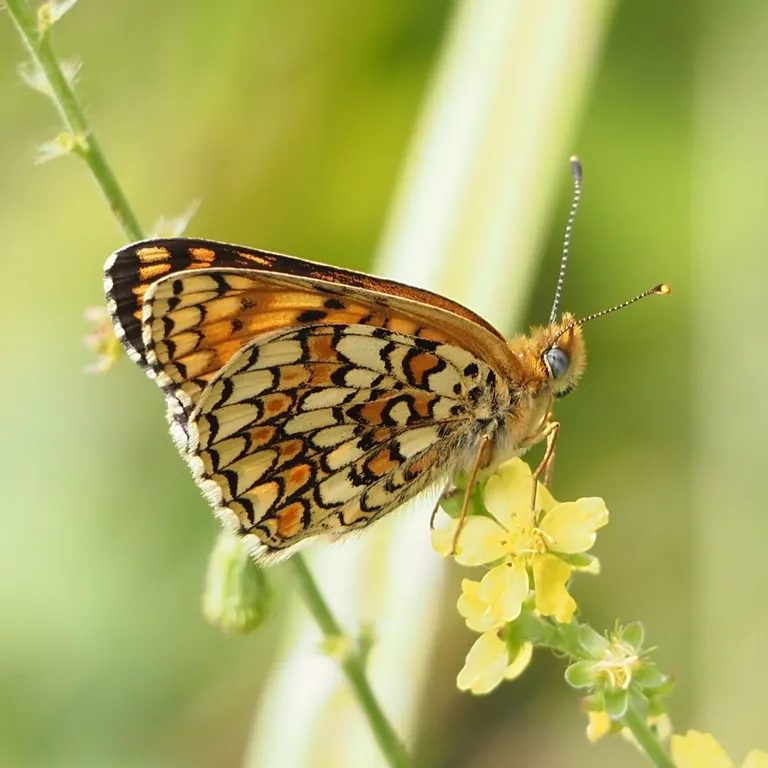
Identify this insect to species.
Melitaea phoebe
